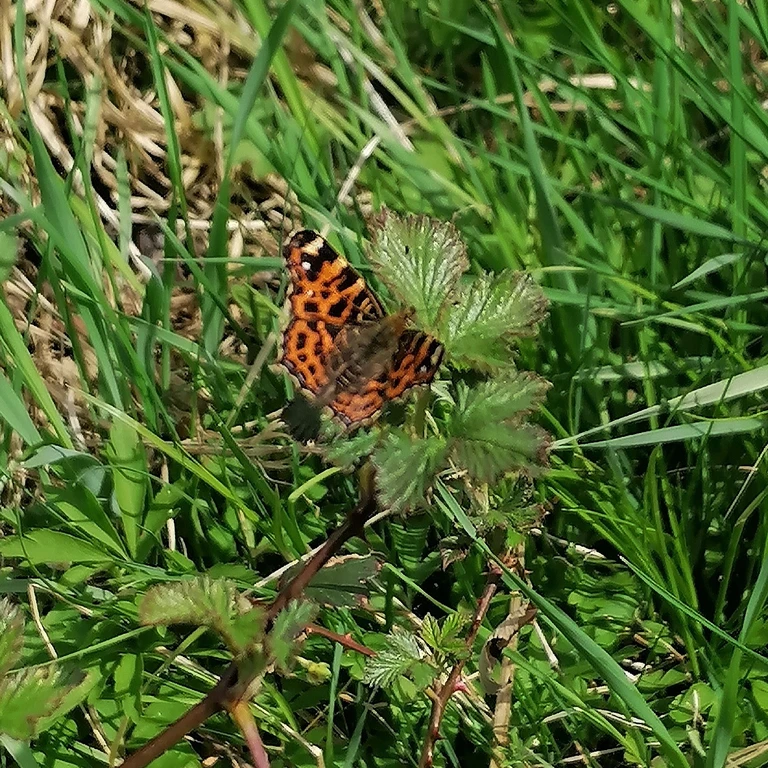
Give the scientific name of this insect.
Araschnia levana
